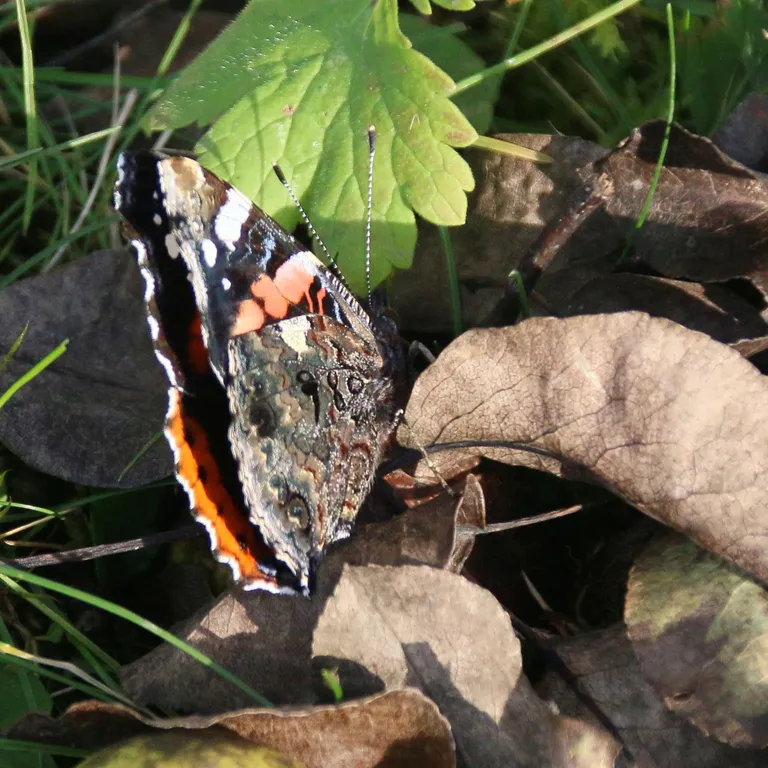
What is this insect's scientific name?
Vanessa atalanta
